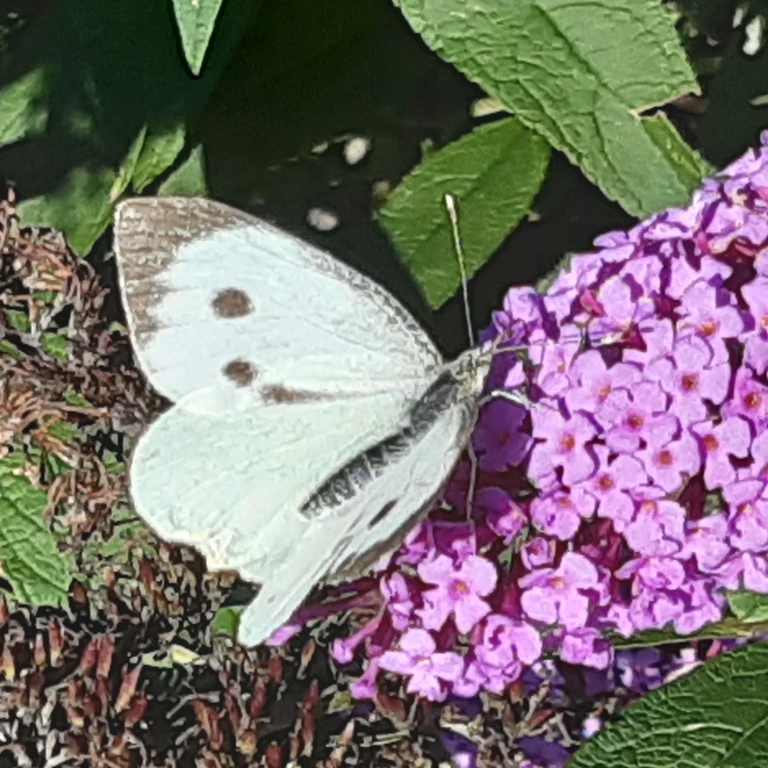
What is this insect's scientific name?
Pieris brassicae
